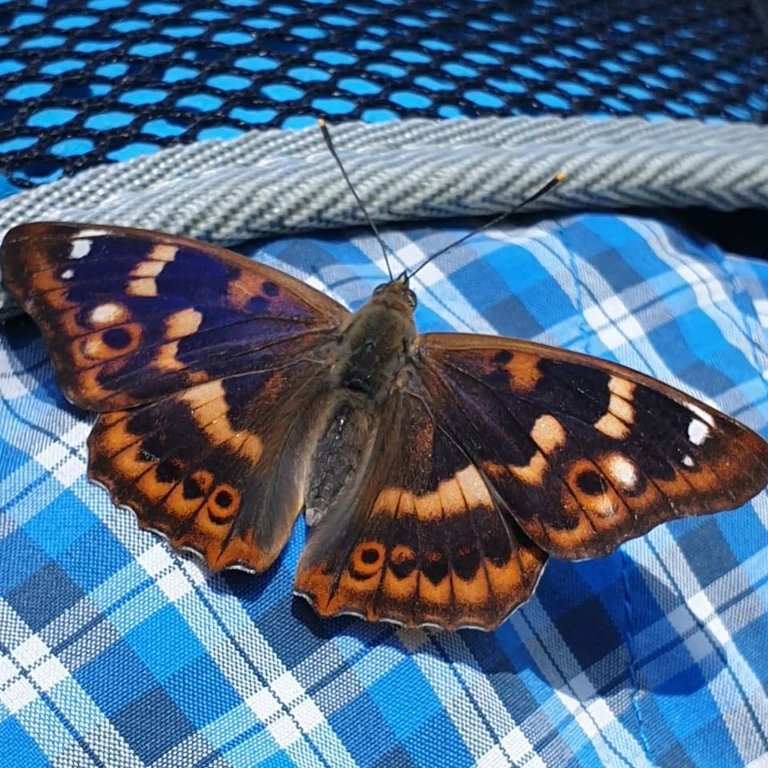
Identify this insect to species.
Apatura ilia
